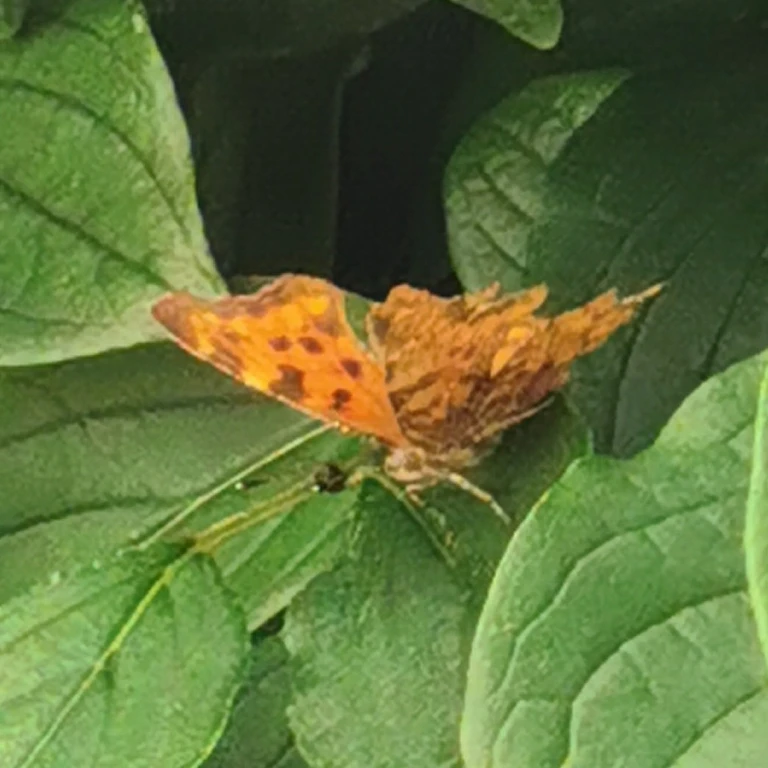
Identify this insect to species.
Polygonia c-album
